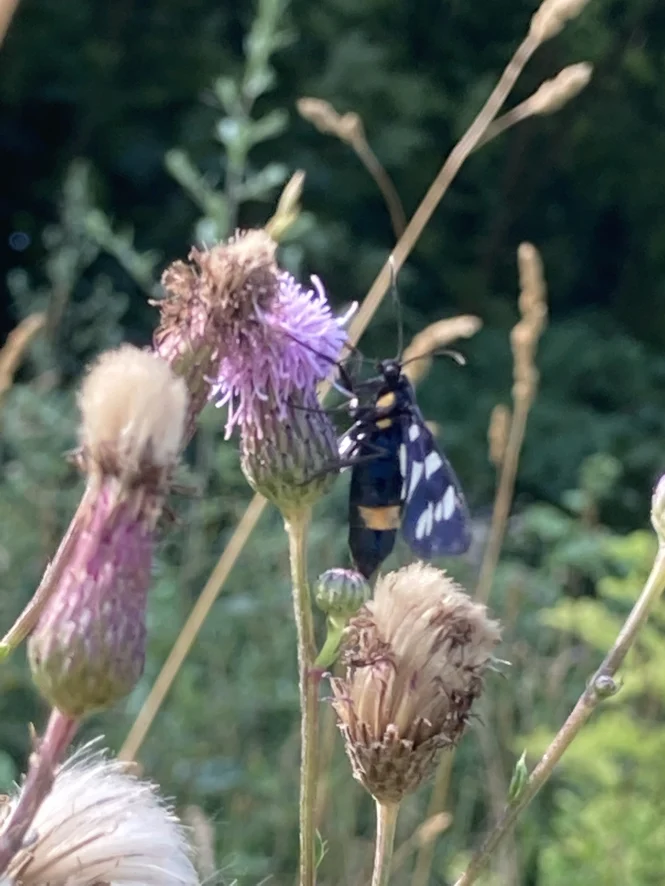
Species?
Amata phegea
